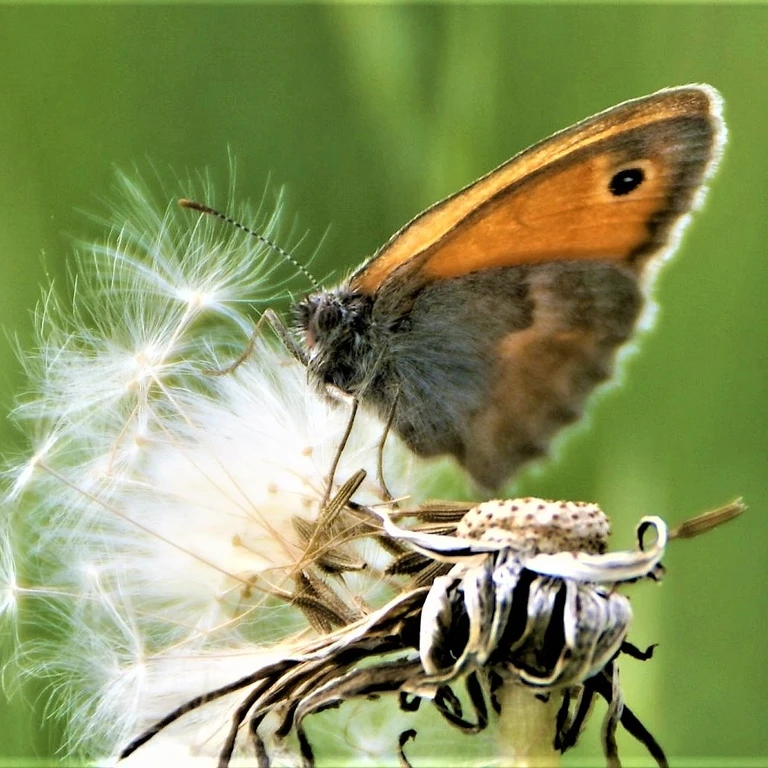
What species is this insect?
Coenonympha pamphilus
